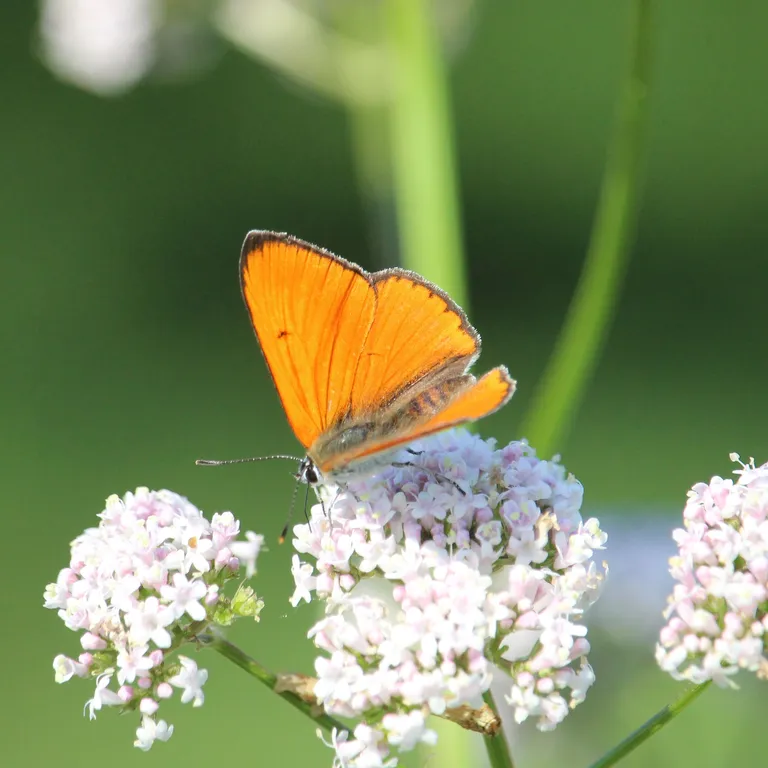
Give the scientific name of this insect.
Lycaena dispar
